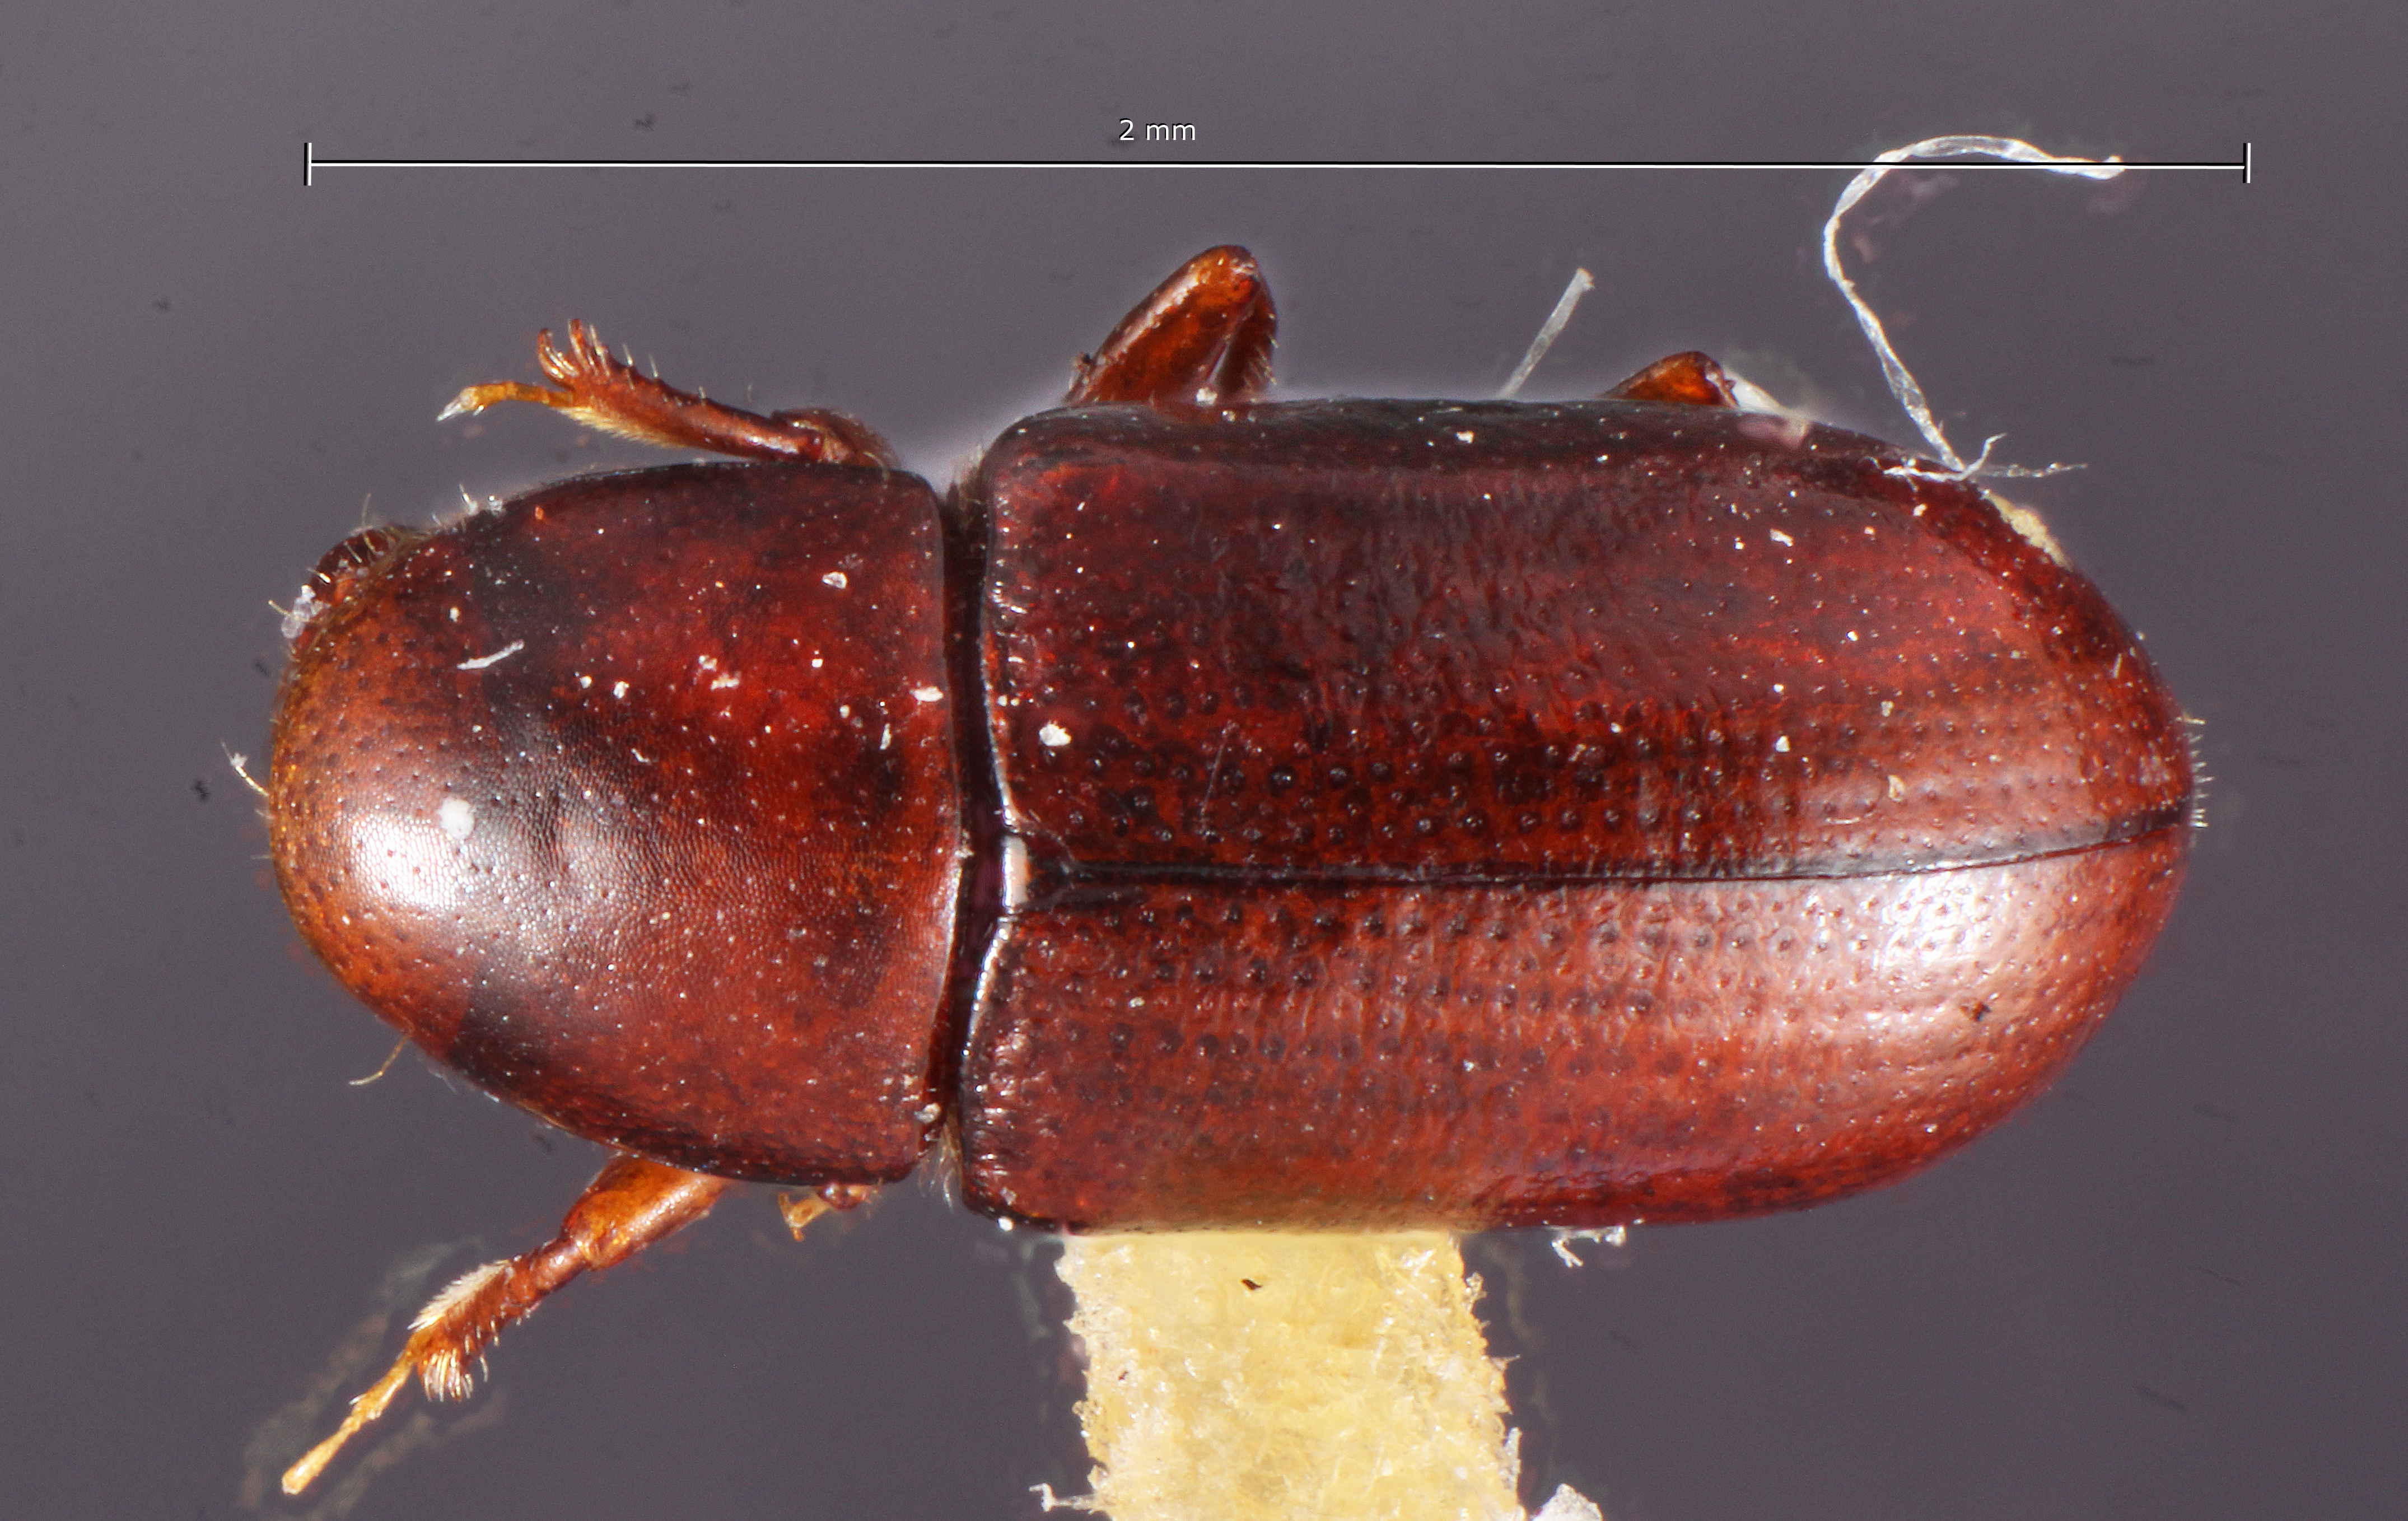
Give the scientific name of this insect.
Hexacolus levis
